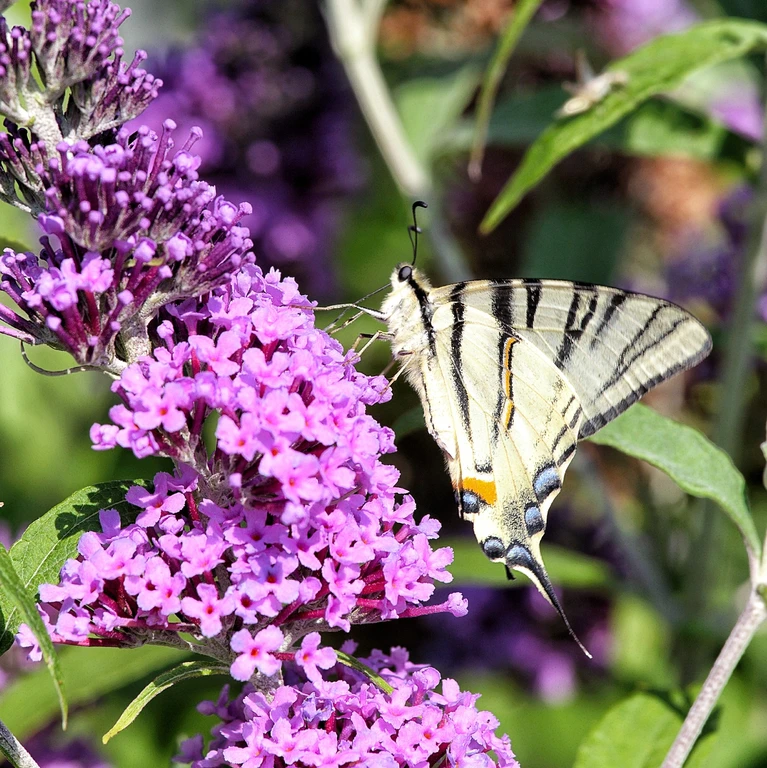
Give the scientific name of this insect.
Iphiclides podalirius
